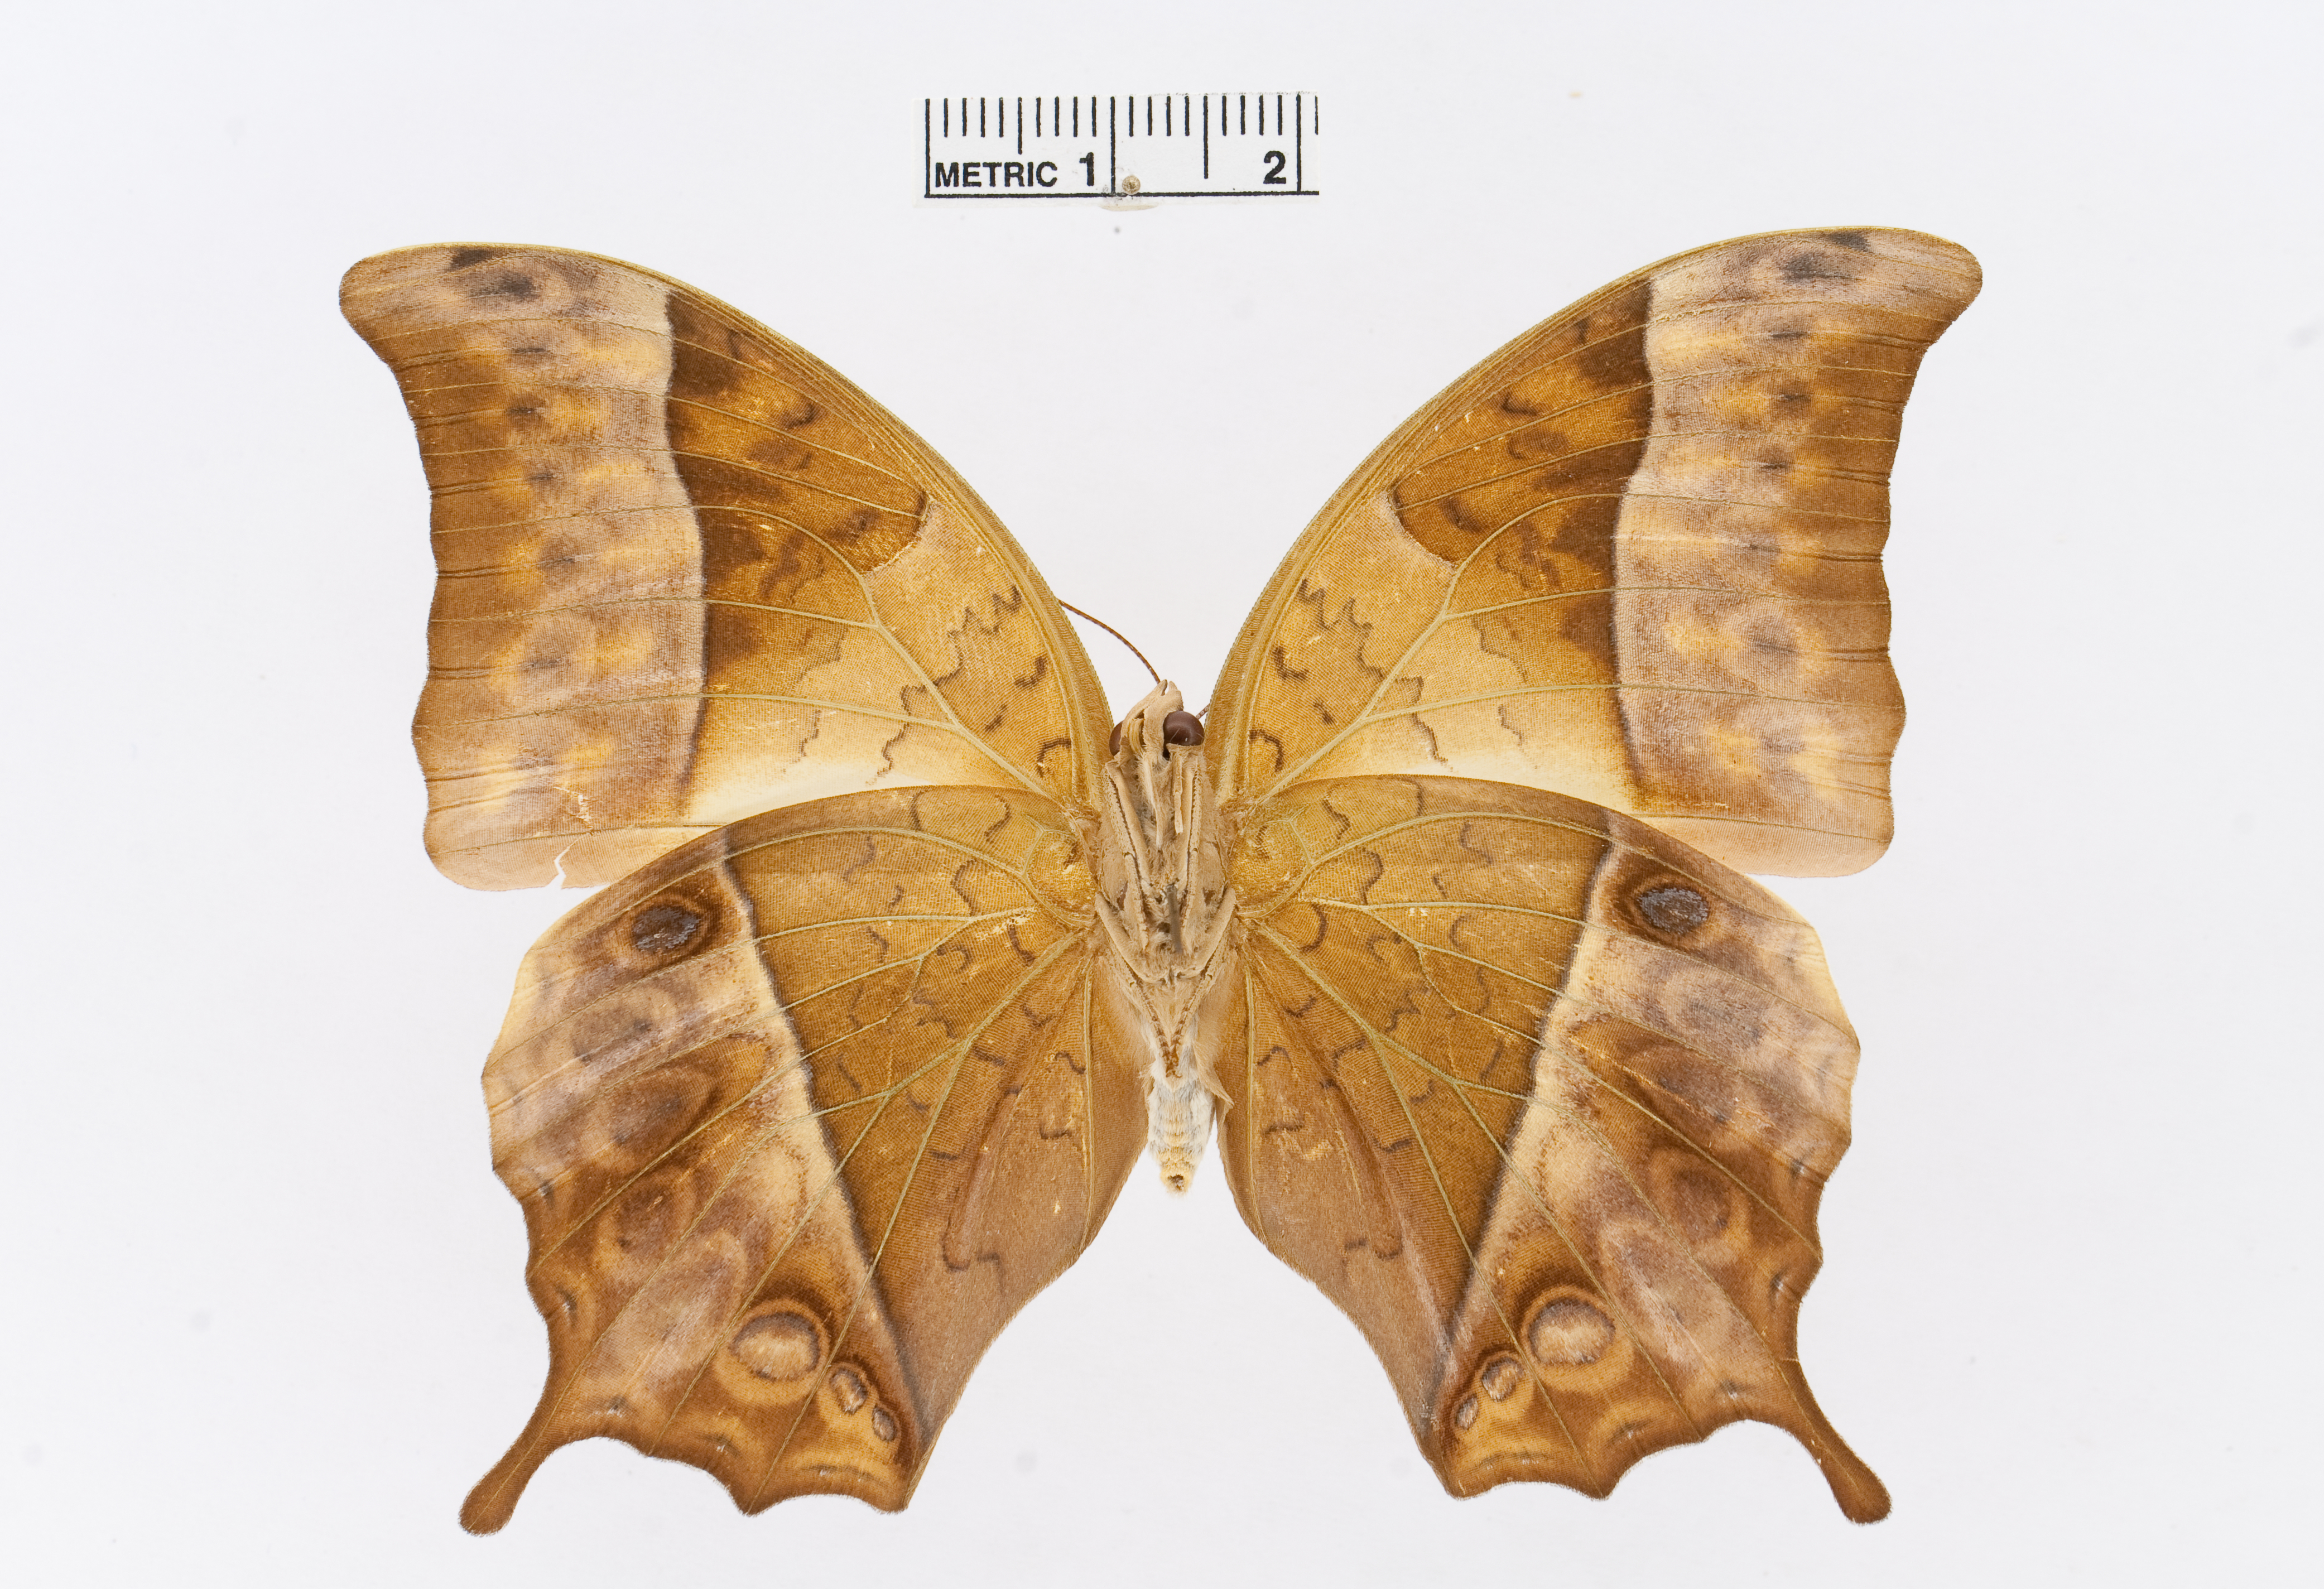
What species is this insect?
Charaxes varanes
